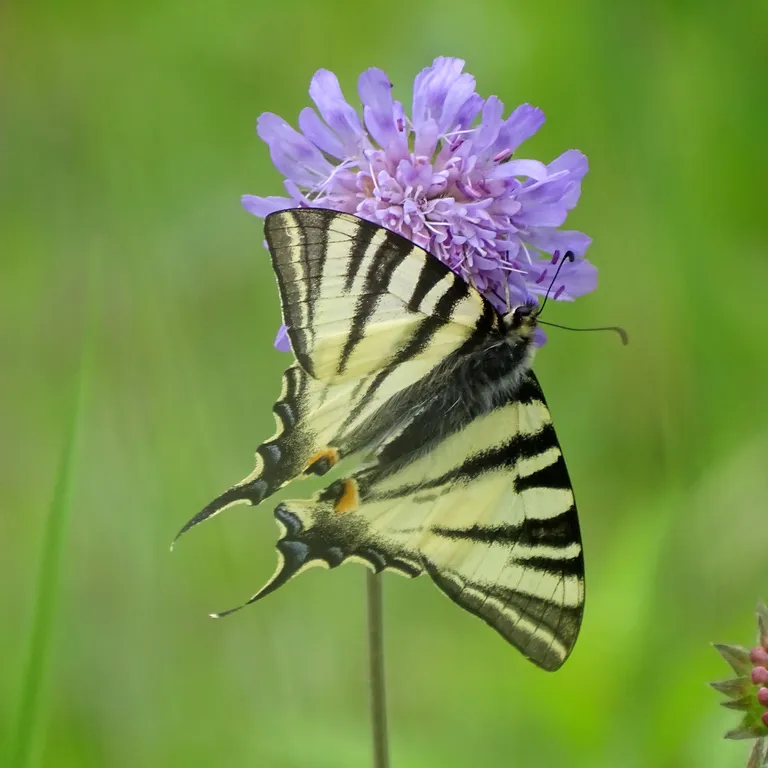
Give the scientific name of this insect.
Iphiclides podalirius
